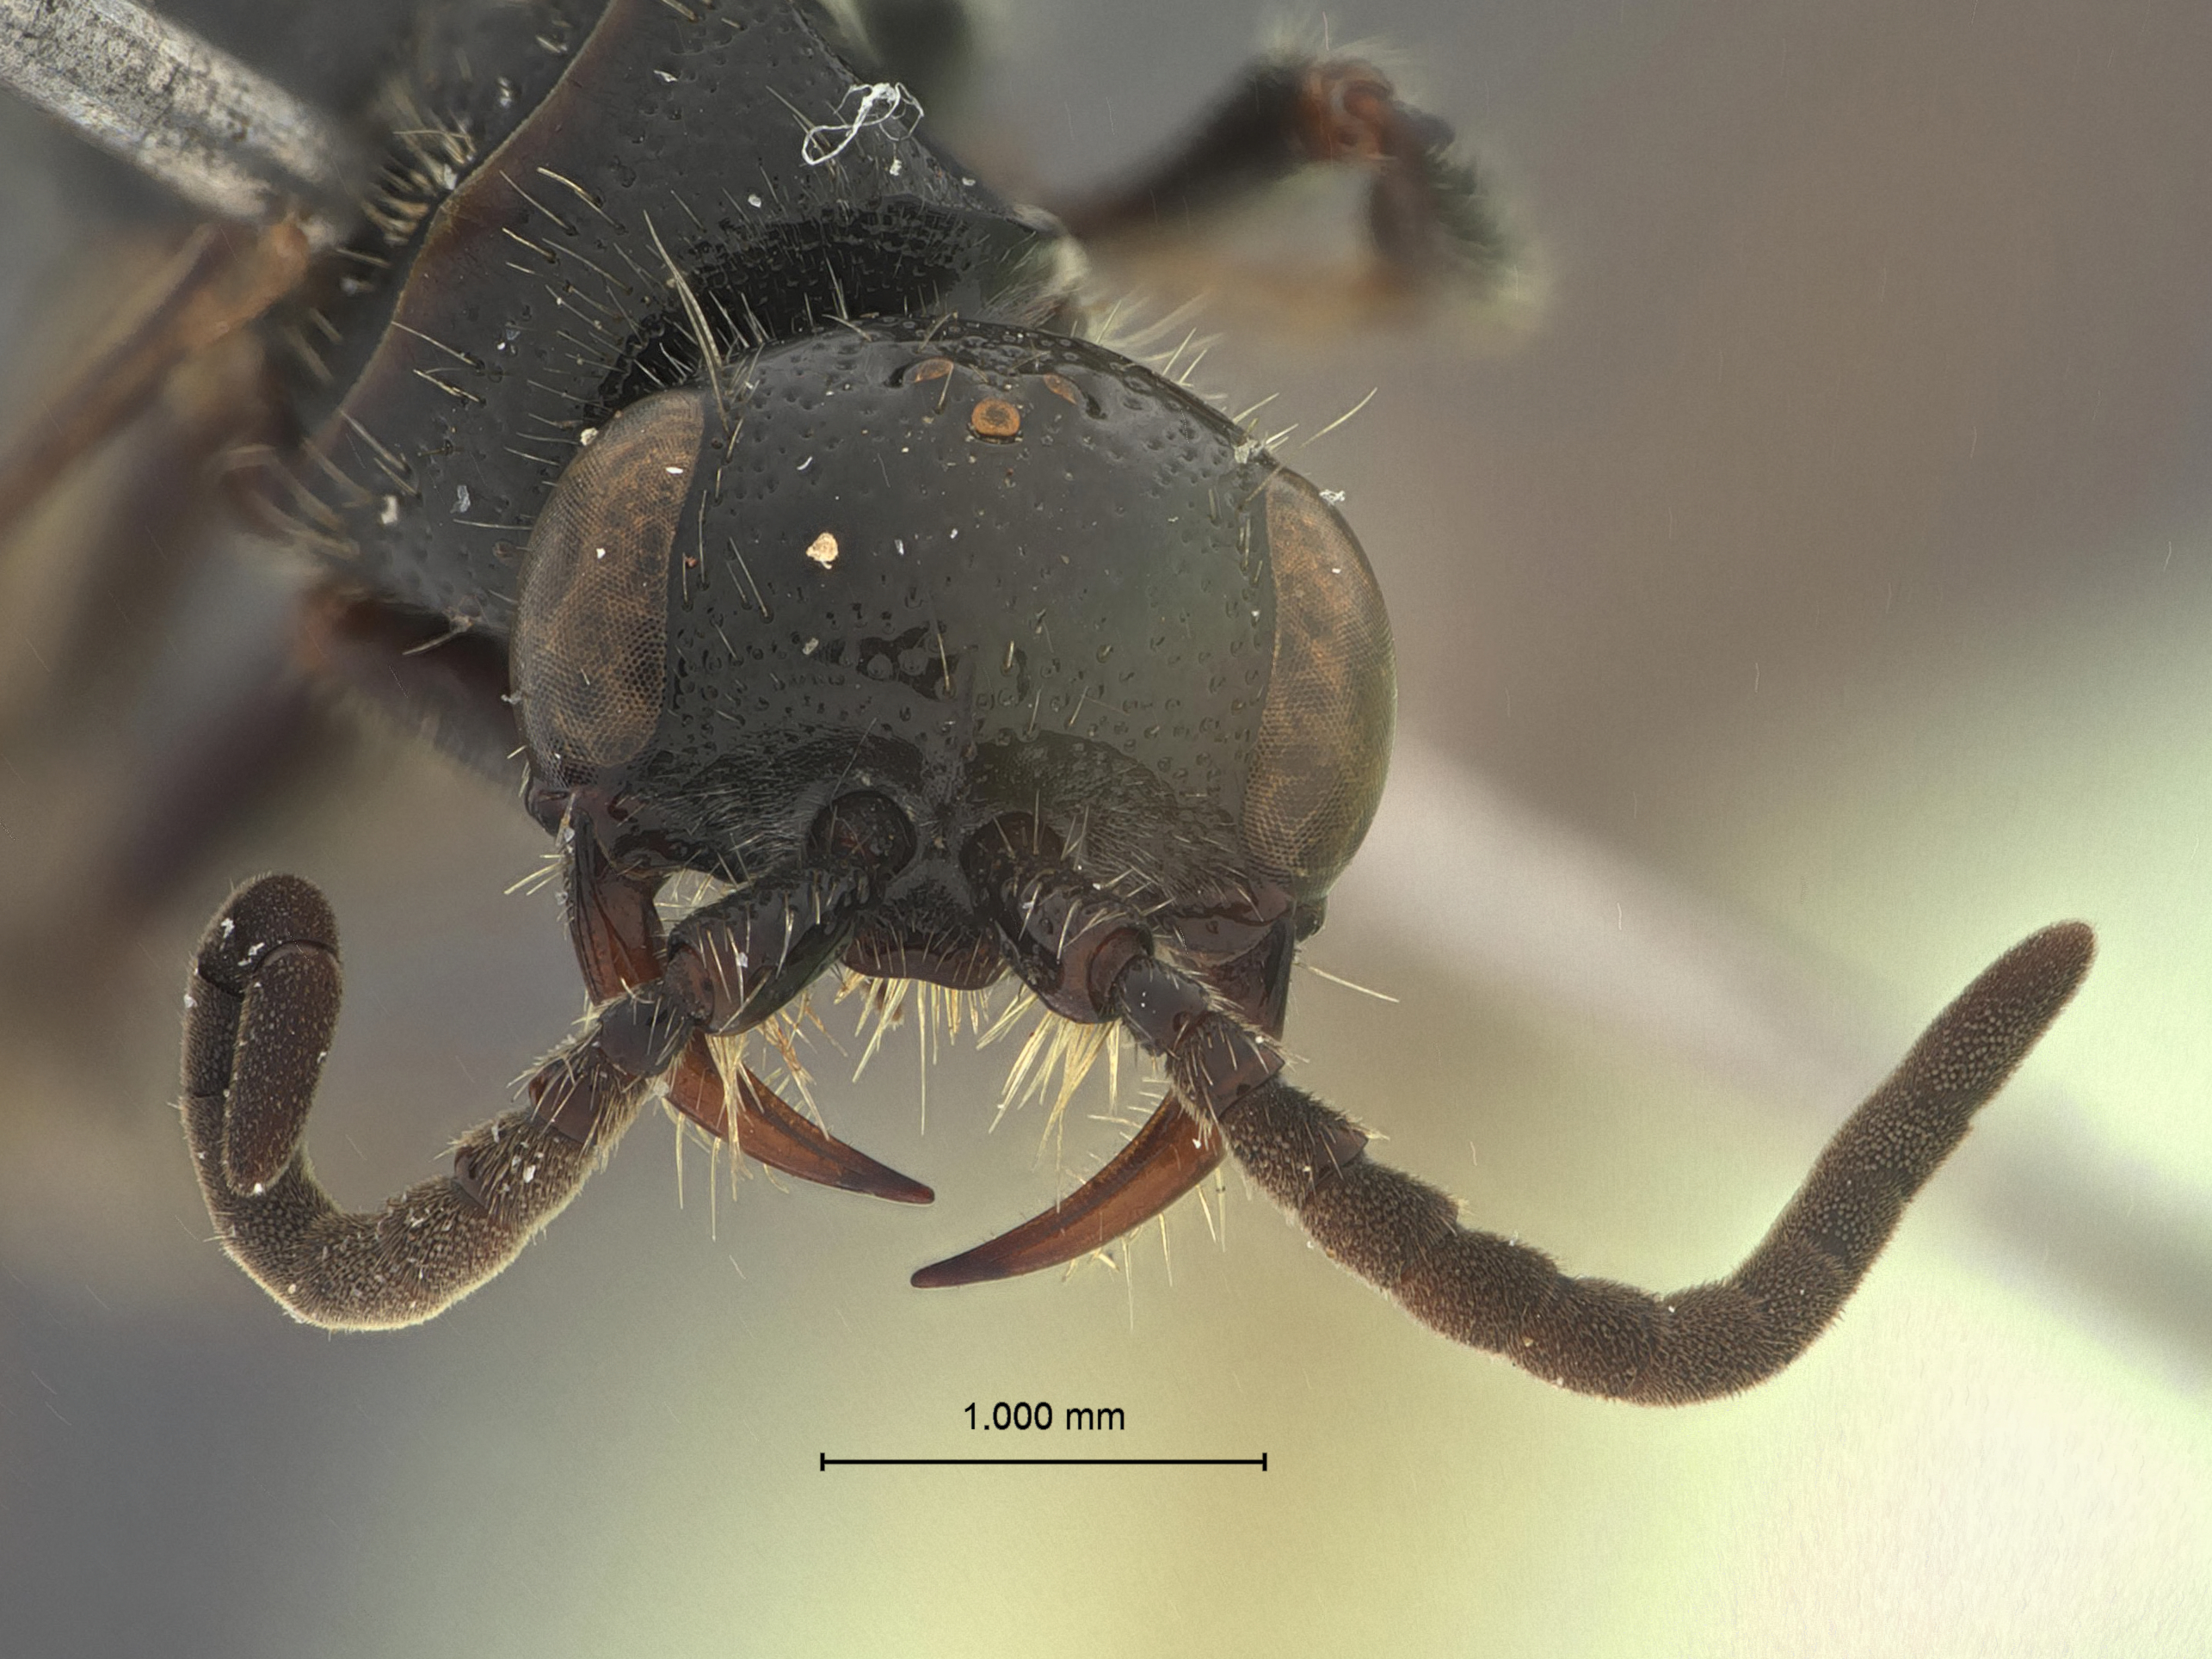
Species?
Tiphia takasago
